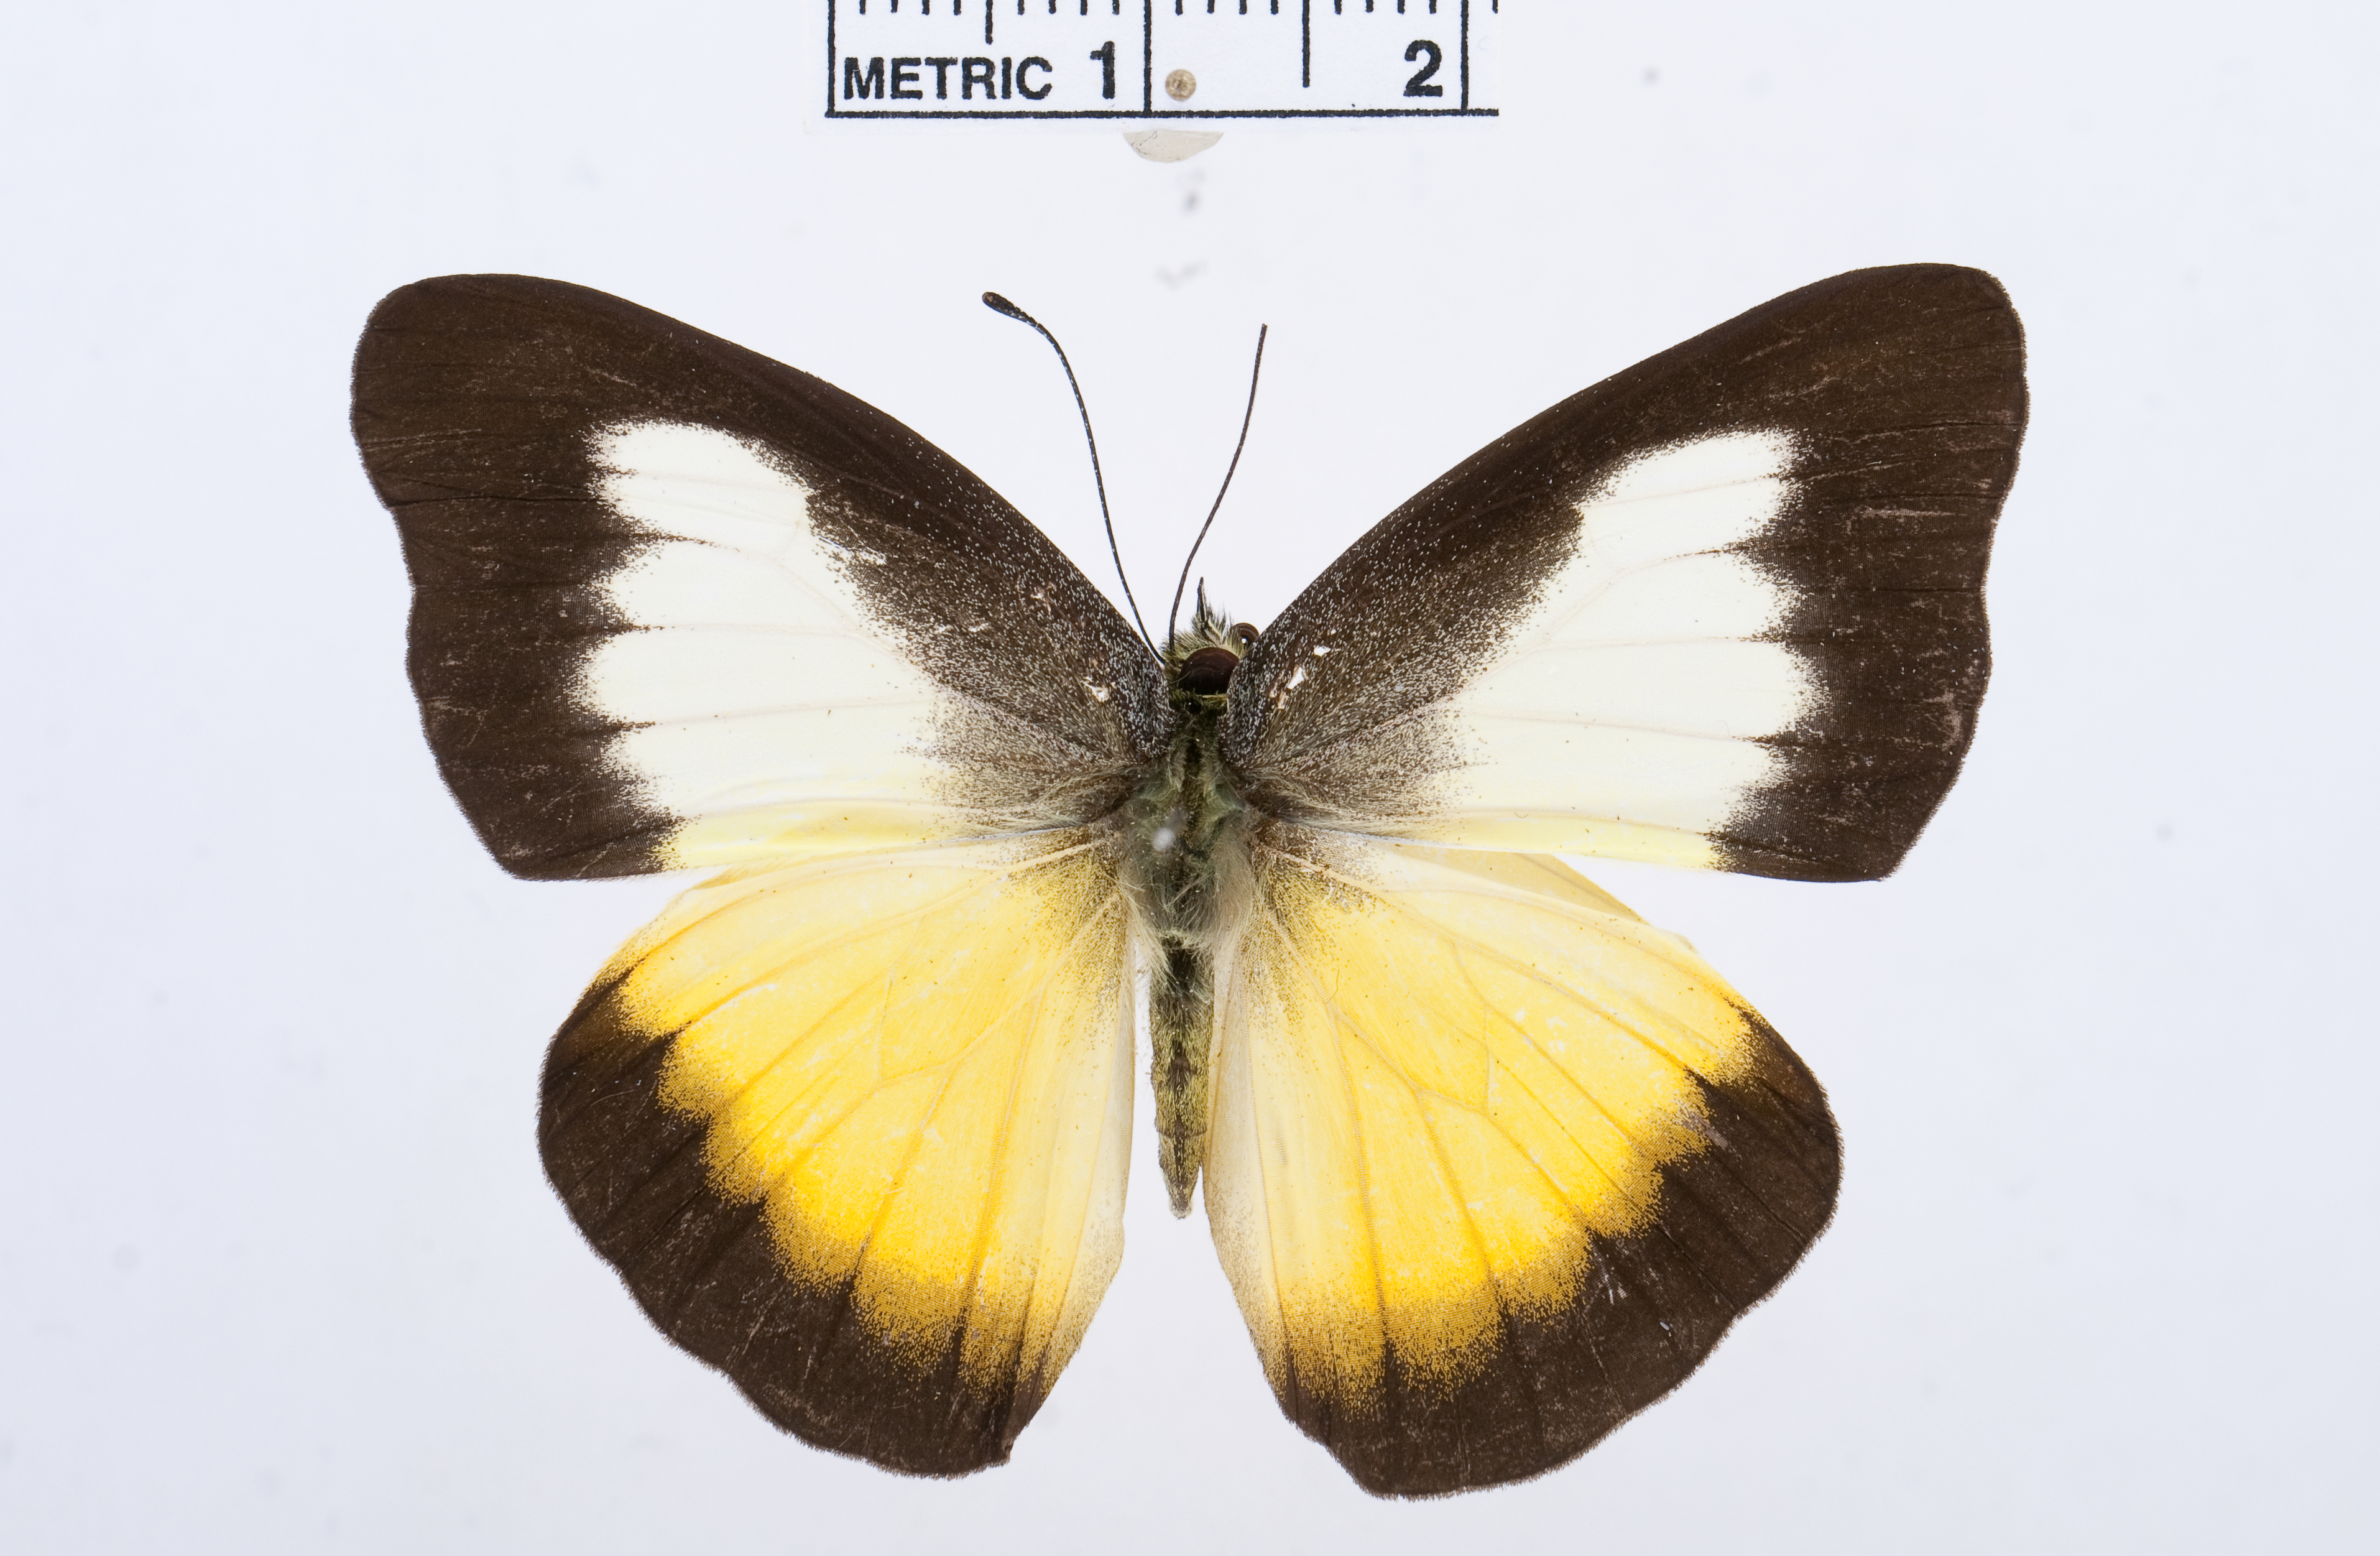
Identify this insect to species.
Appias nephele
